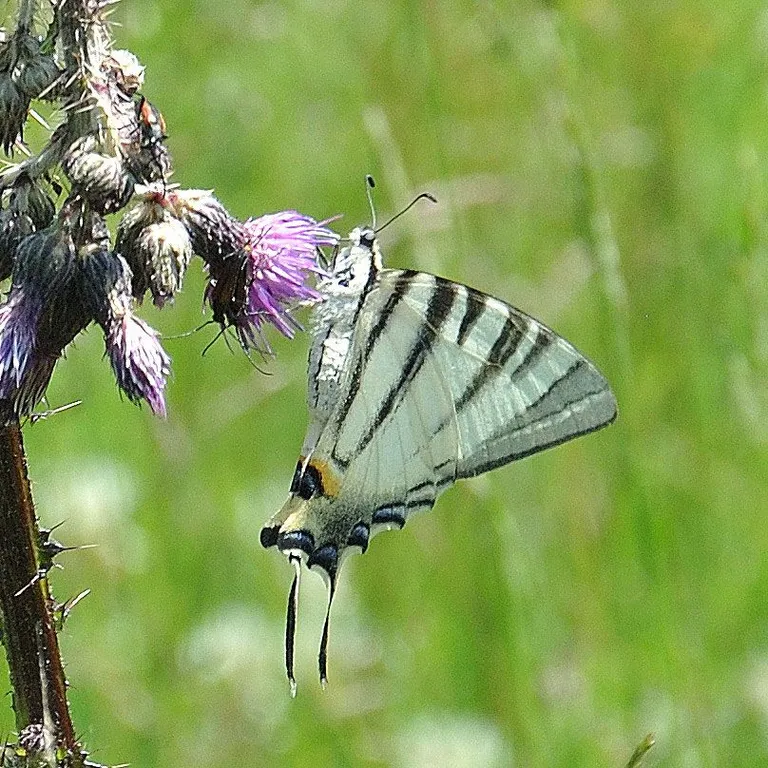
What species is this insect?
Iphiclides podalirius
